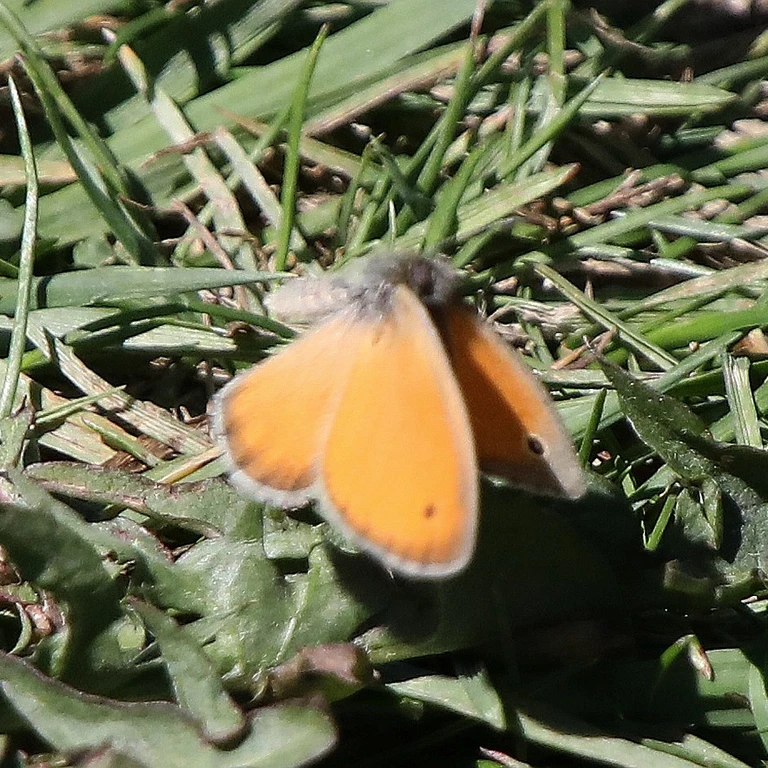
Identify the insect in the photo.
Coenonympha pamphilus
